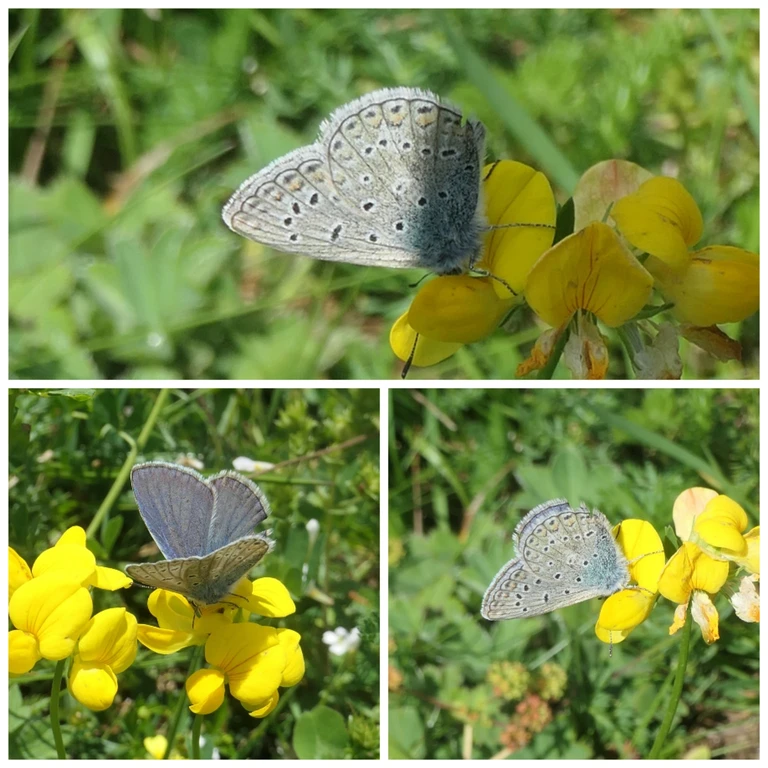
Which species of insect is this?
Polyommatus icarus
